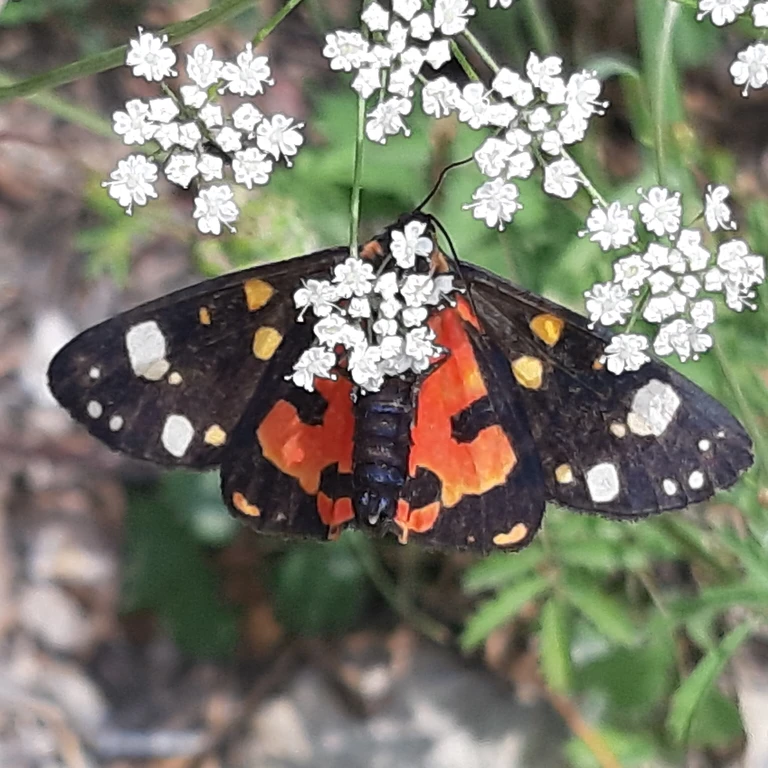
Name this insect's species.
Callimorpha dominula
